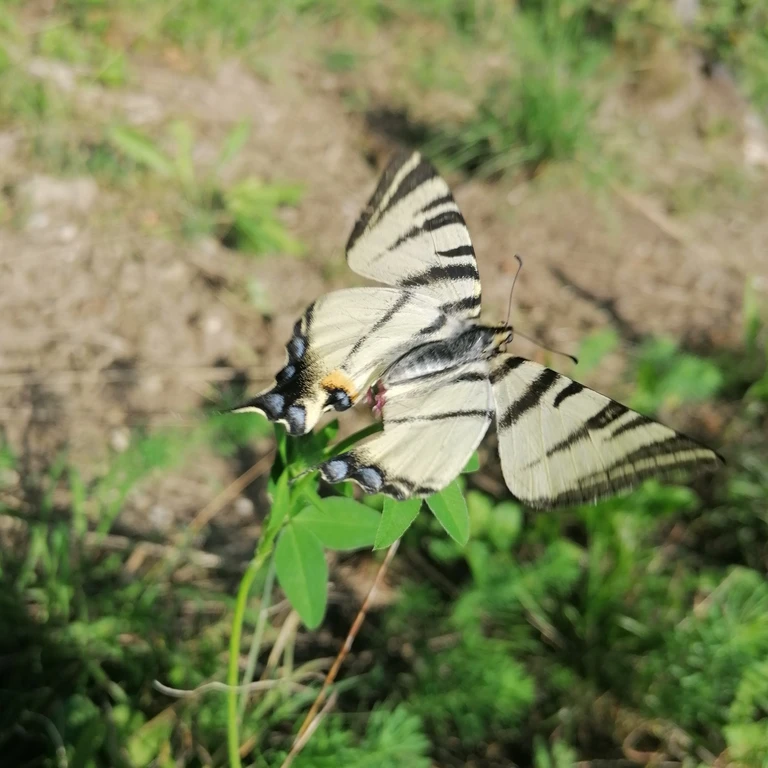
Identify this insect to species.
Iphiclides podalirius
